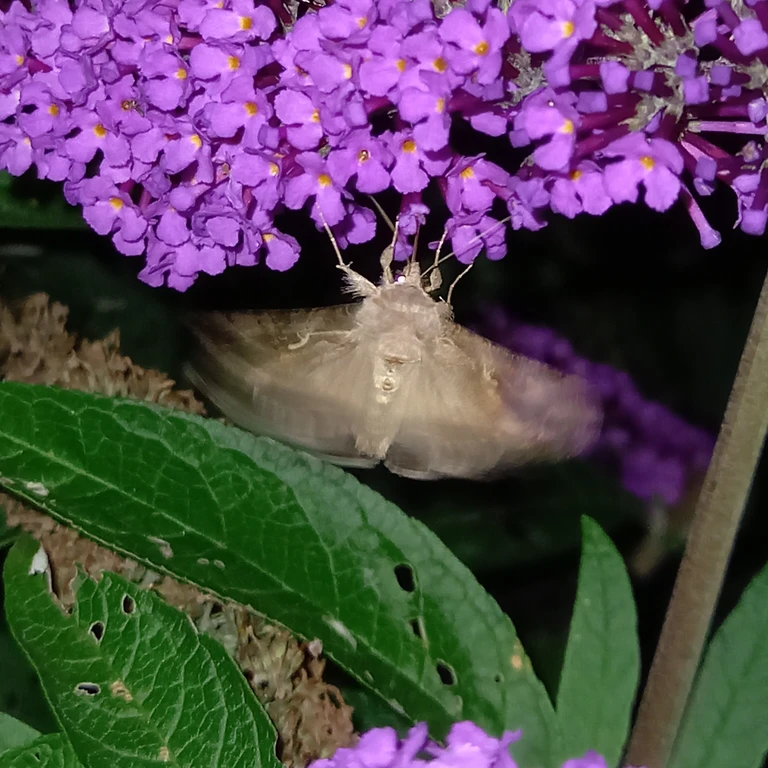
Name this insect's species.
Autographa gamma
